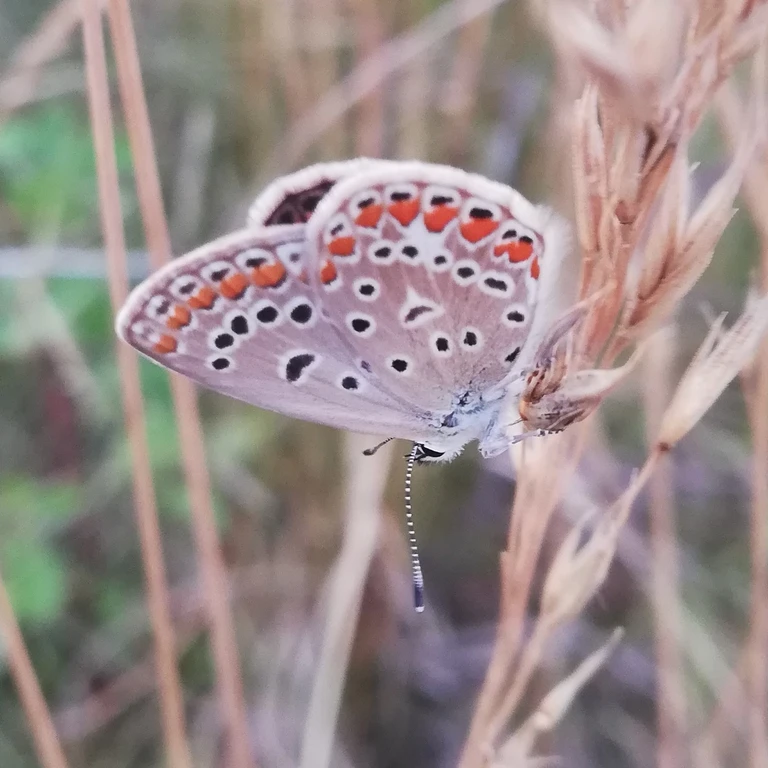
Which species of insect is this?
Polyommatus icarus
